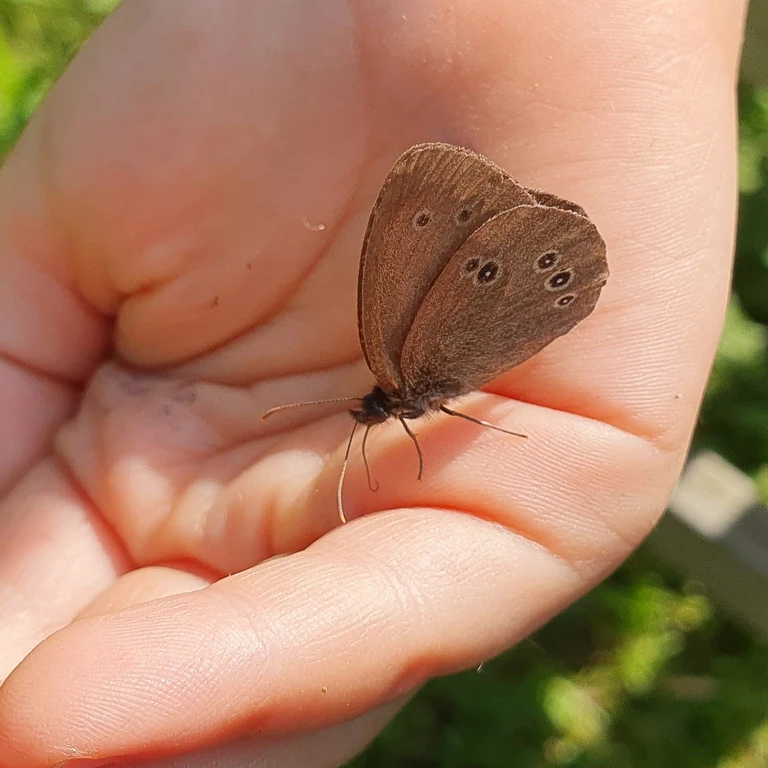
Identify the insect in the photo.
Aphantopus hyperantus
